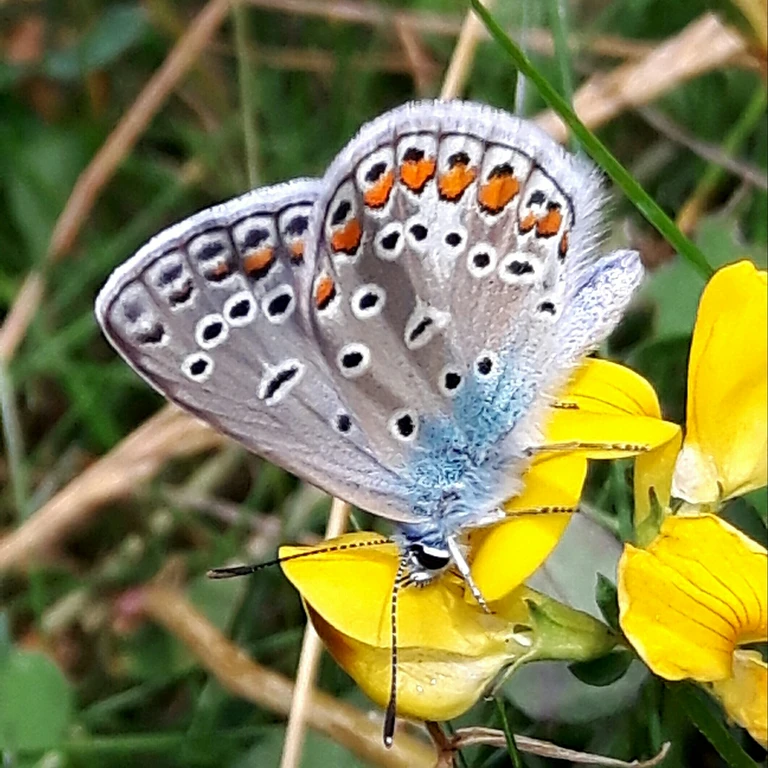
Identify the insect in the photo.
Polyommatus icarus
